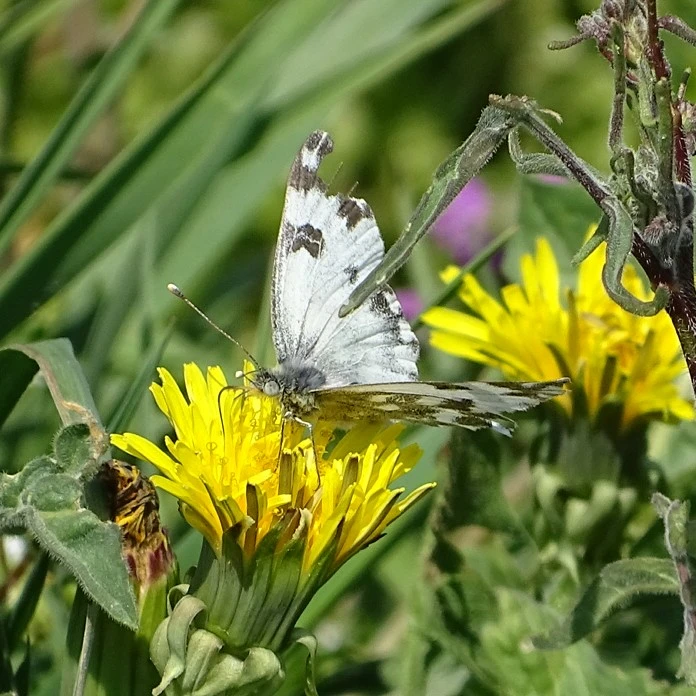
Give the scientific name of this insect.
Pontia edusa
